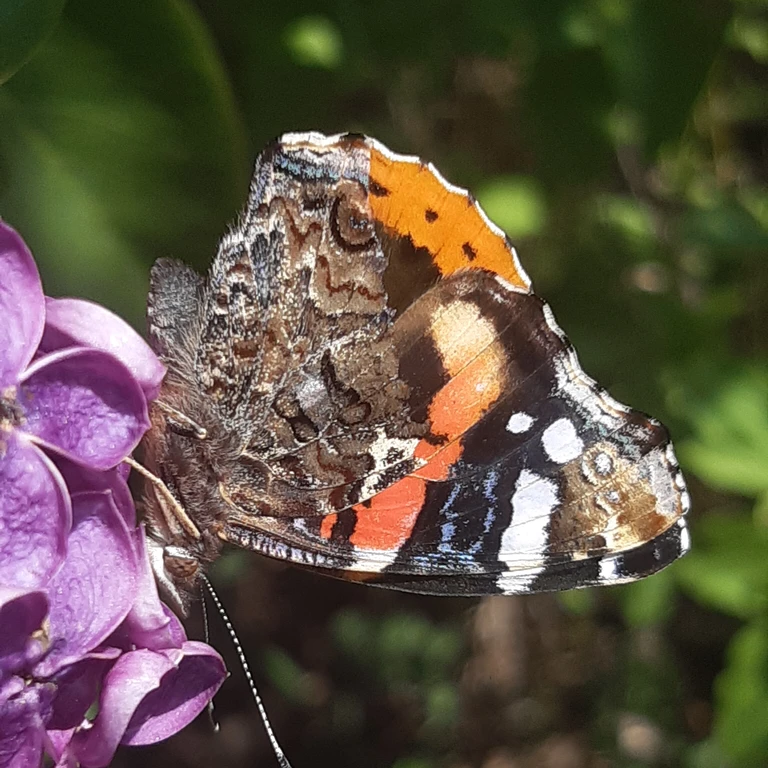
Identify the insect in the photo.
Vanessa atalanta
